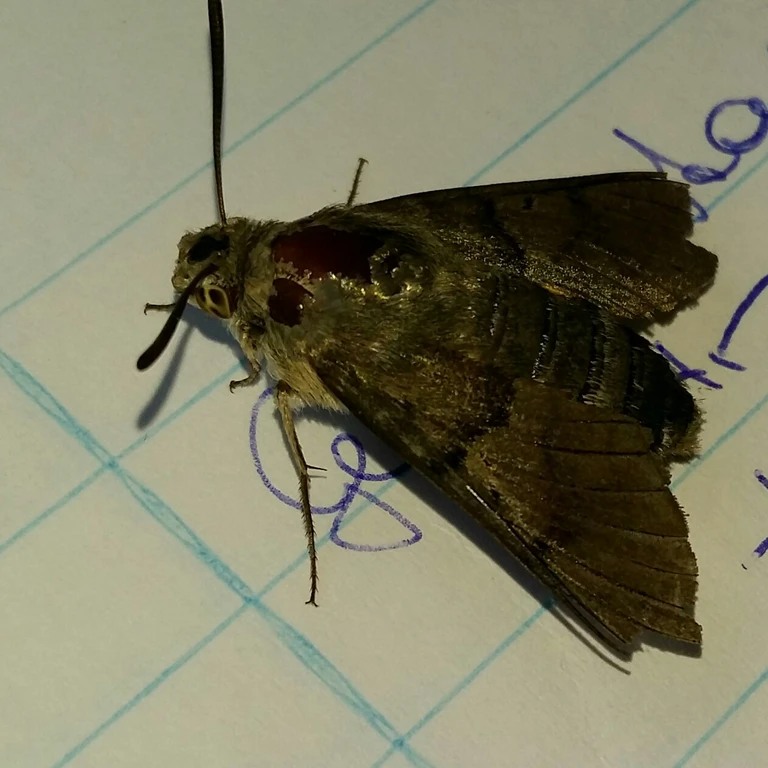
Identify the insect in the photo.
Macroglossum stellatarum
